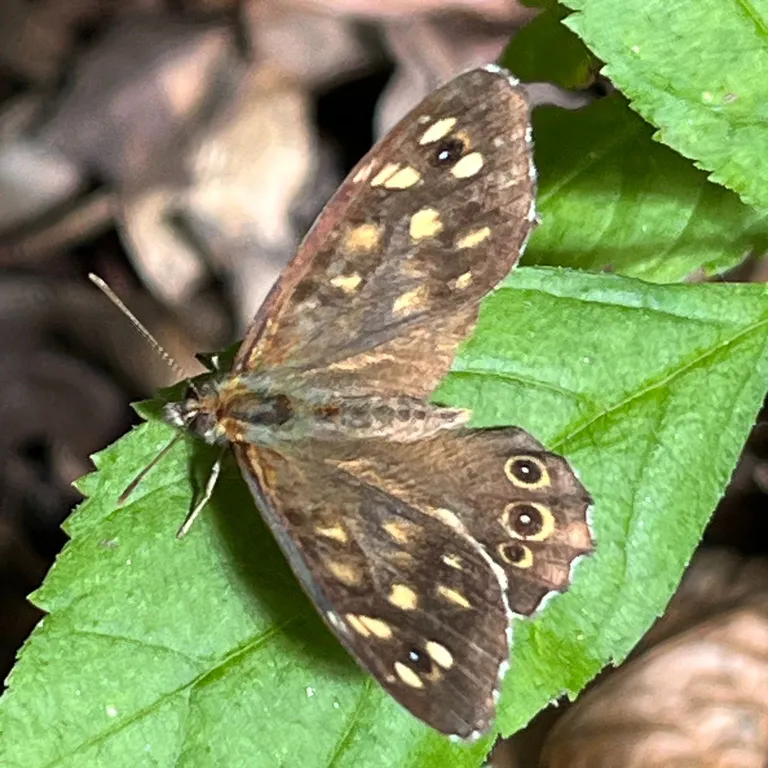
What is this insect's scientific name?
Pararge aegeria
